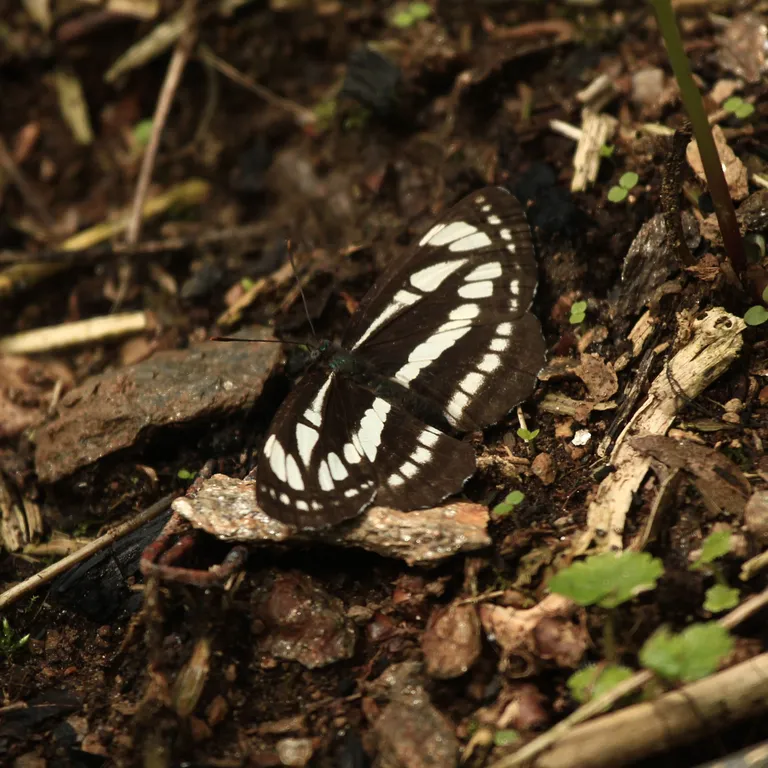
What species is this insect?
Neptis sappho
